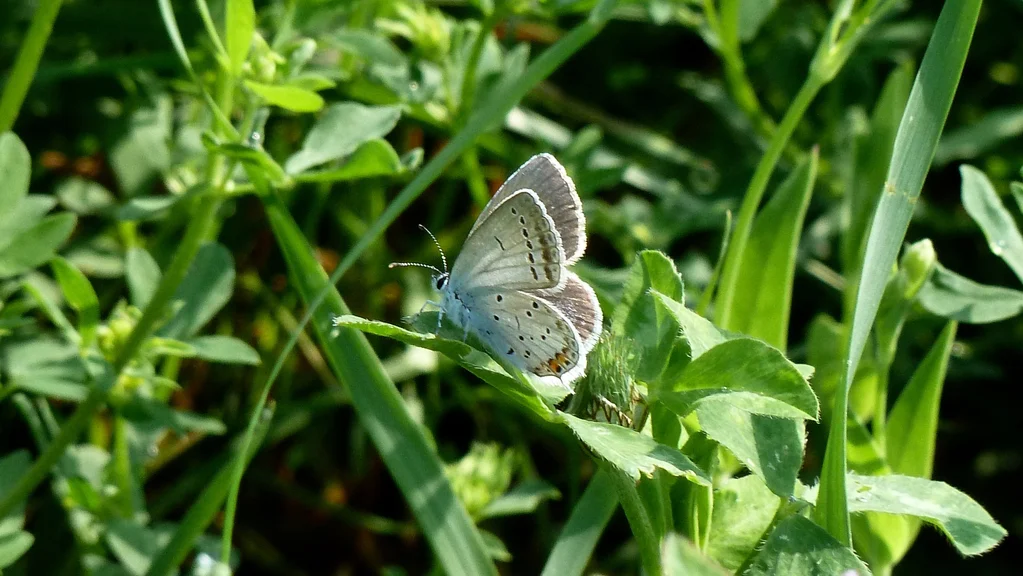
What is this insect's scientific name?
Cupido argiades (also Elkalyce argiades)
